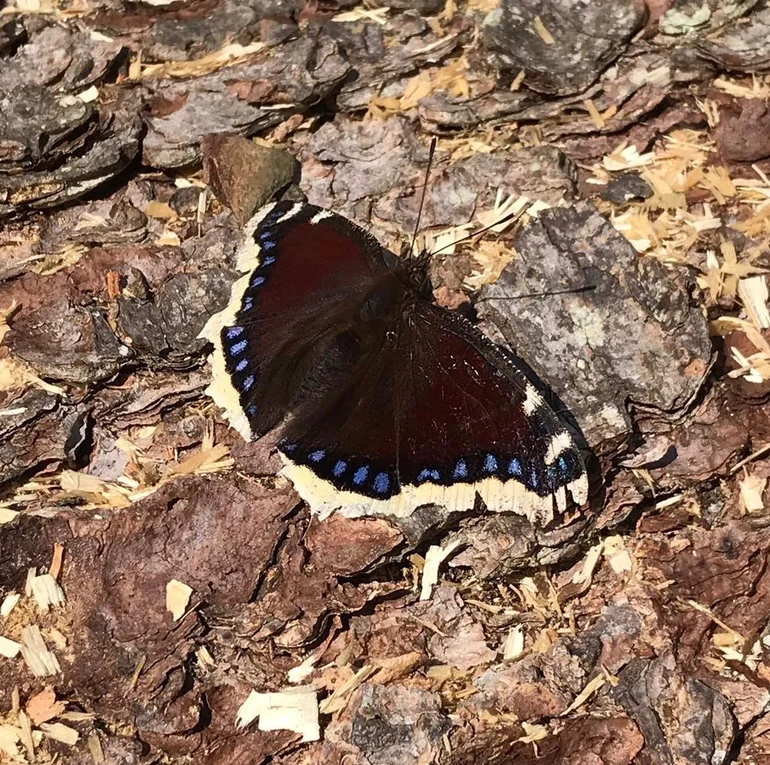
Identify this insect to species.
Nymphalis antiopa
